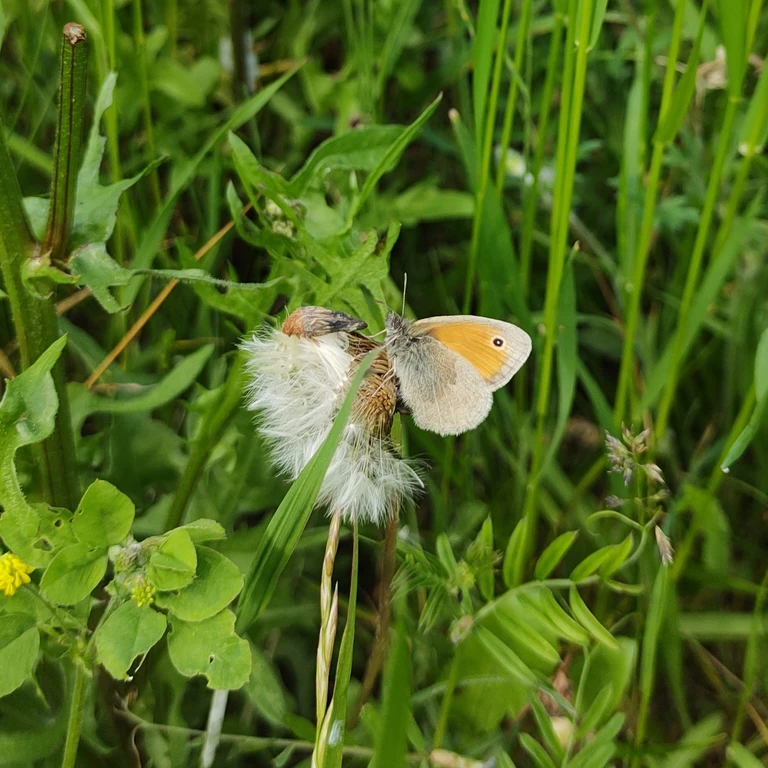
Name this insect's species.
Coenonympha pamphilus
